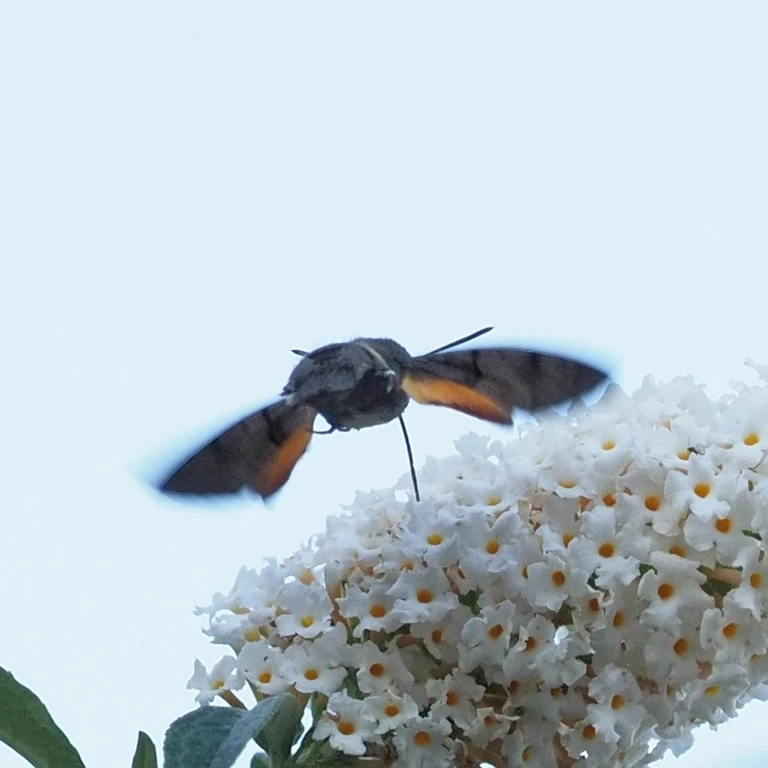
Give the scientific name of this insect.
Macroglossum stellatarum
